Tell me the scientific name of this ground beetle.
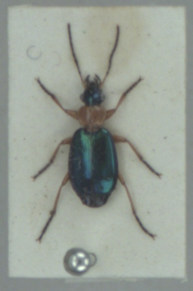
Lebia chlorocephala
